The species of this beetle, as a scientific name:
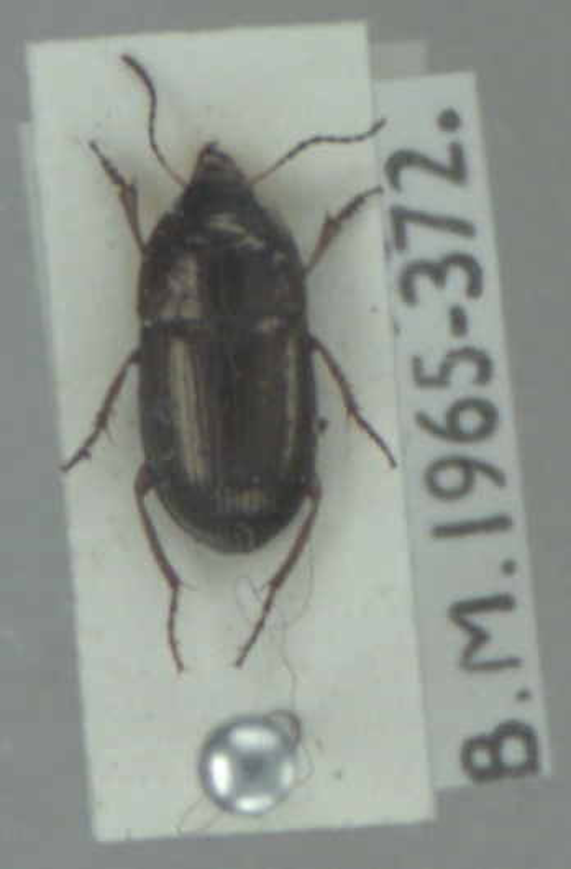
Amara communis
